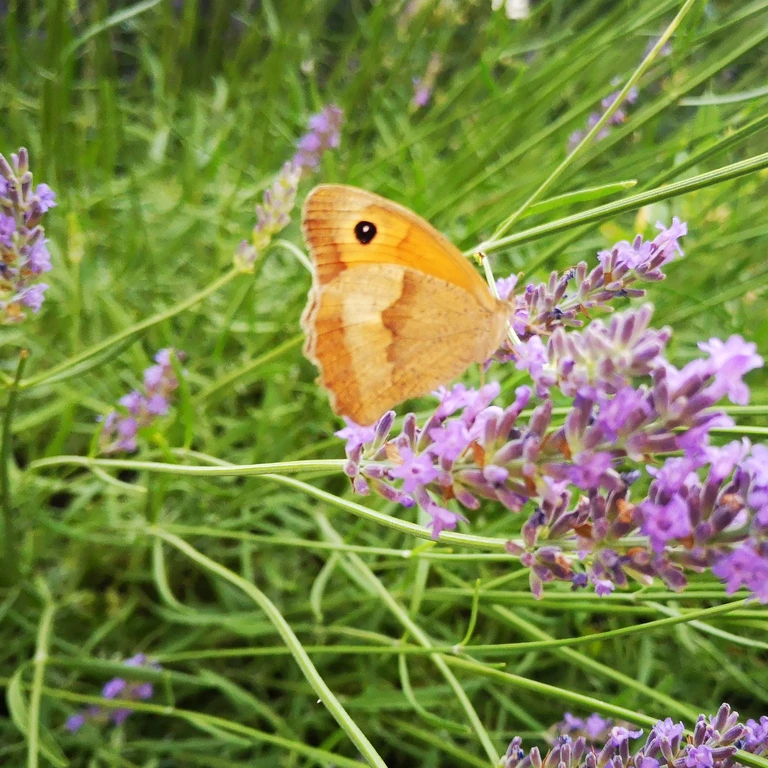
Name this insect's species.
Maniola jurtina
